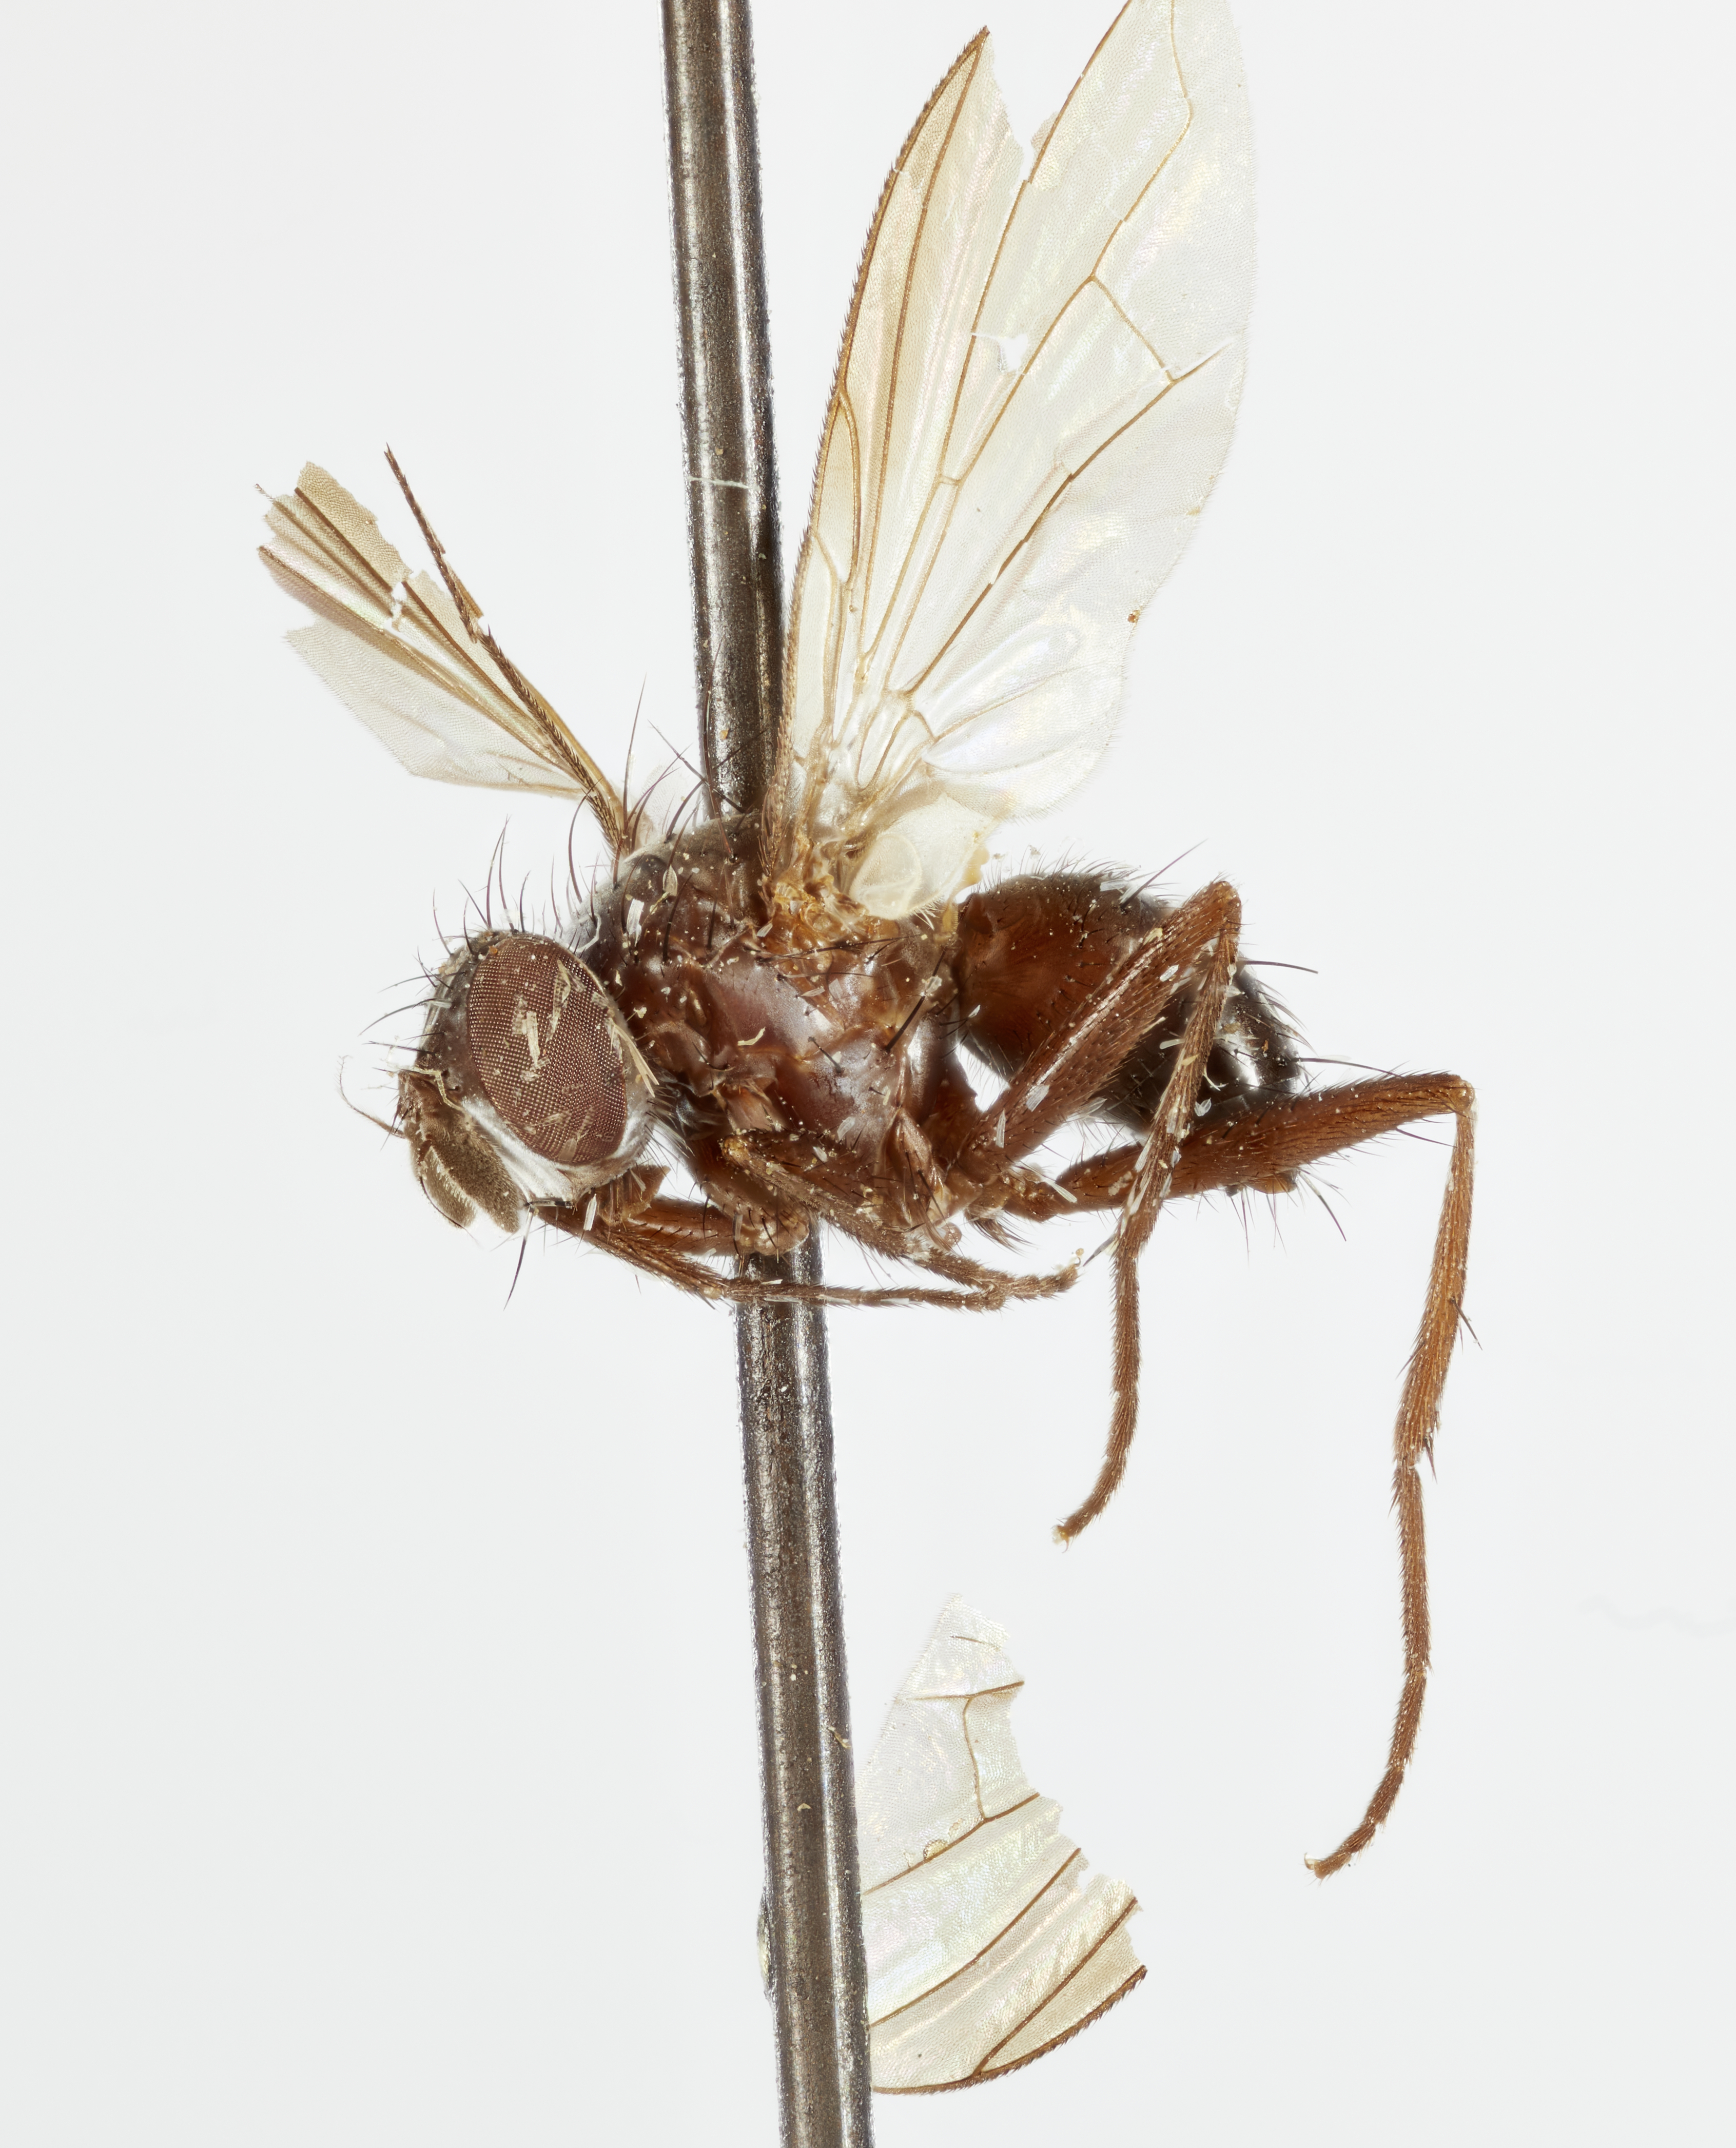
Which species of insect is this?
Chaetona nitens
